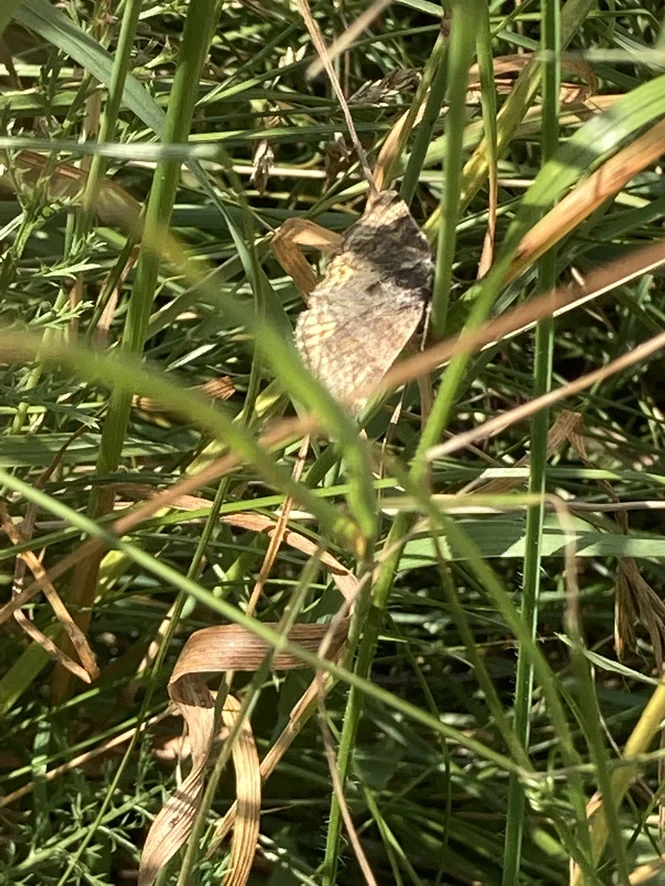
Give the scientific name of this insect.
Euclidia glyphica
